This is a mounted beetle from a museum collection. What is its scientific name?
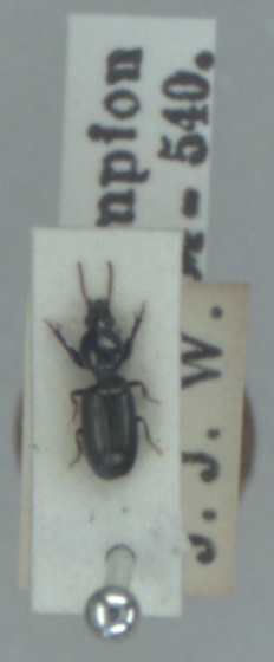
Dyschirius salinus
